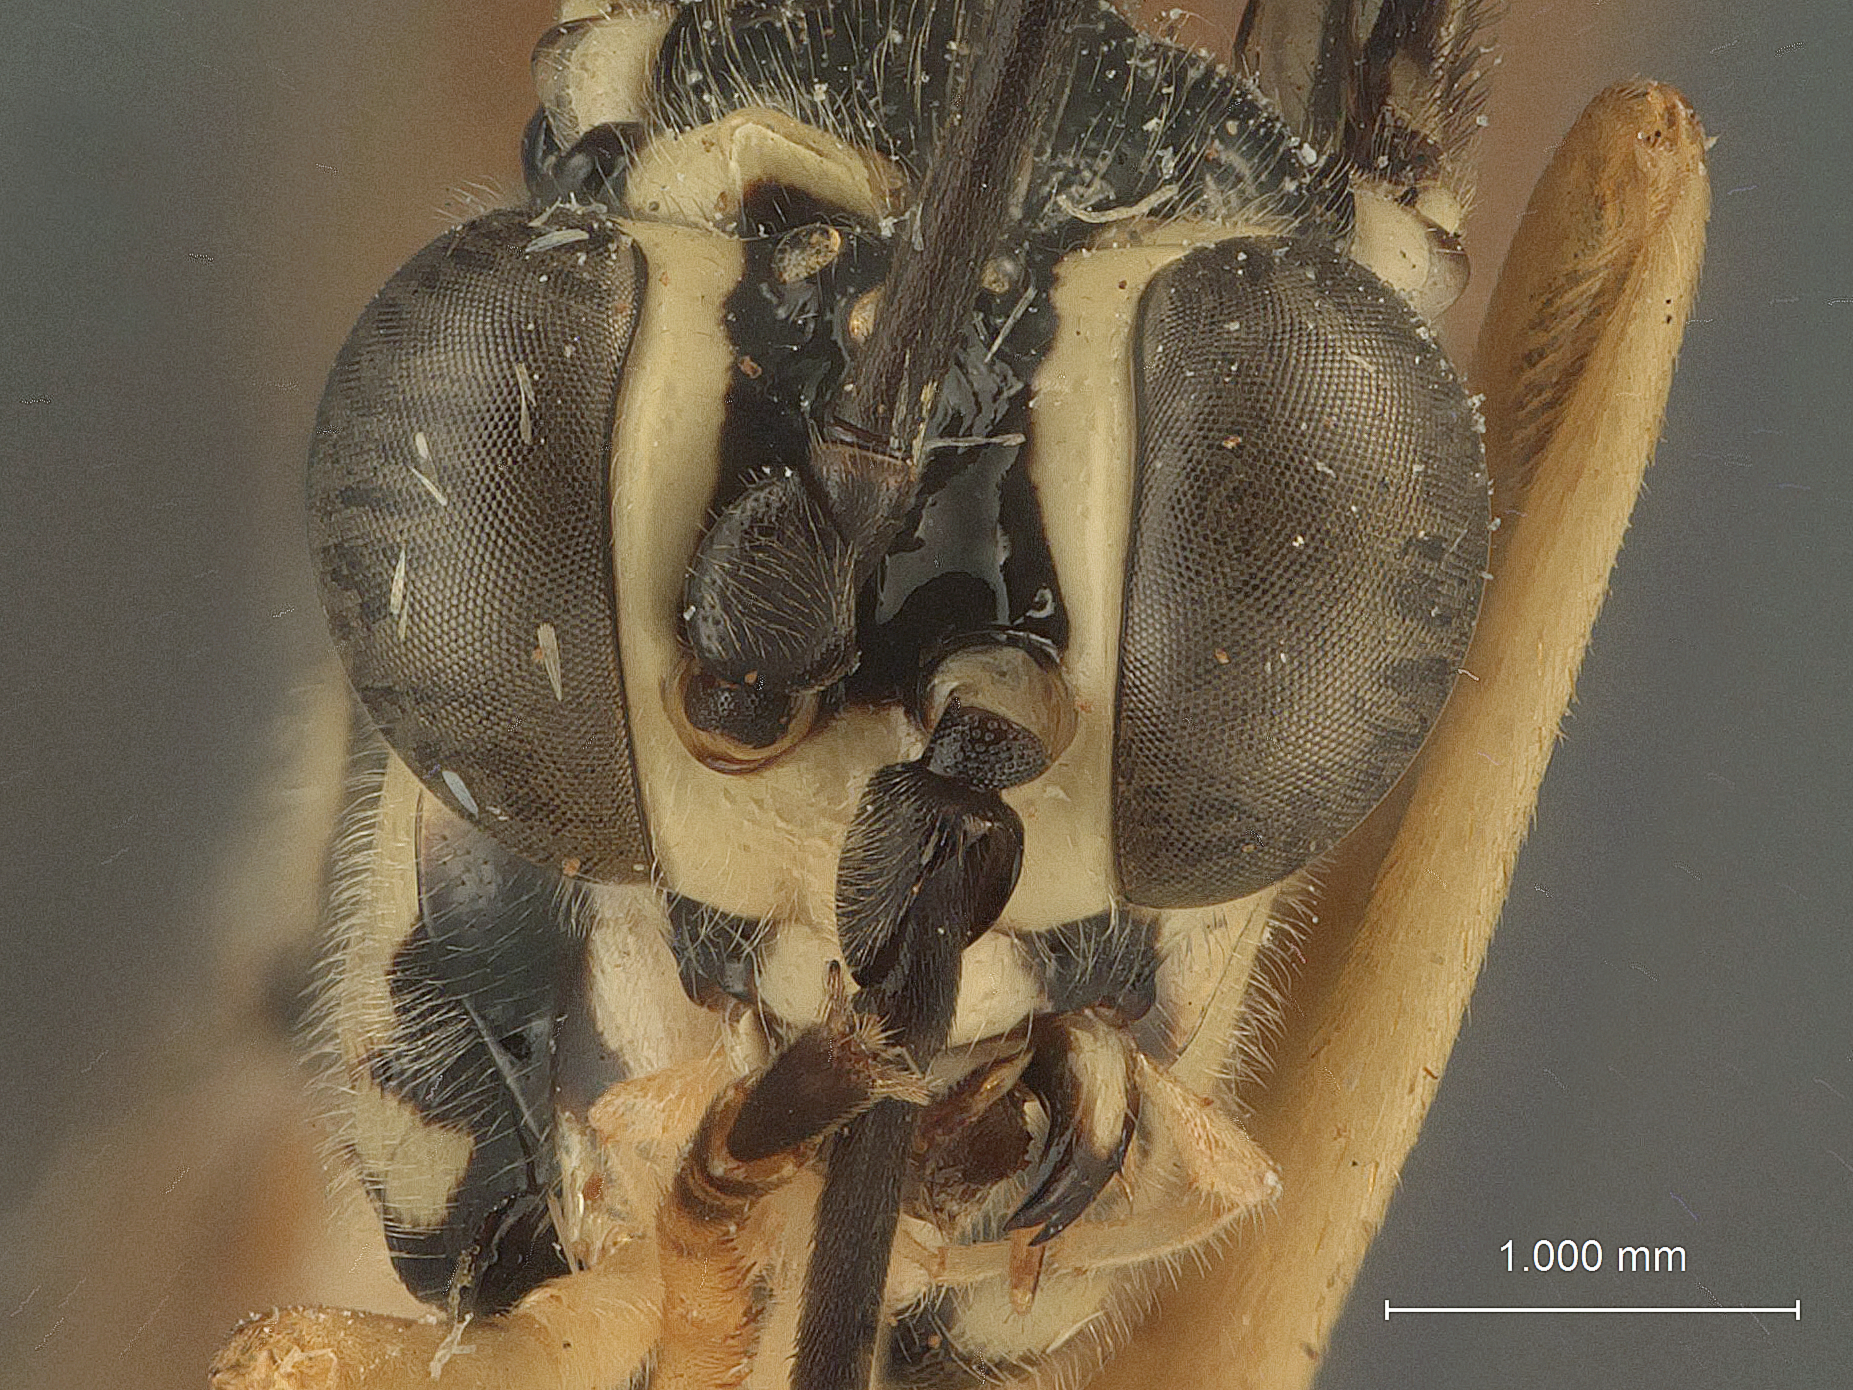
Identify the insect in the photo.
Cryptanura gracilipes
